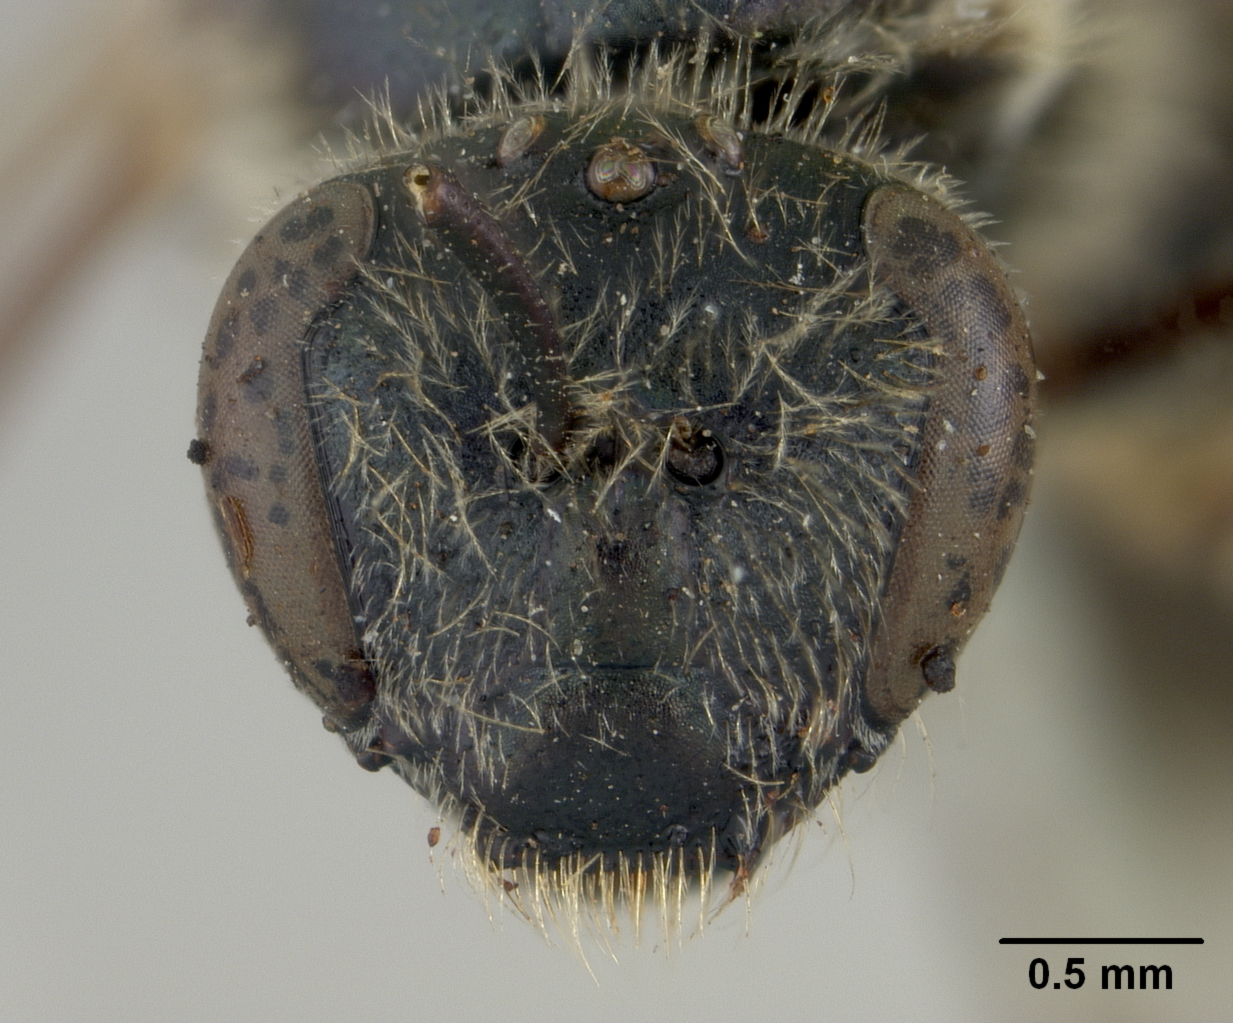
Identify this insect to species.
Rhopalictus chloronotus
